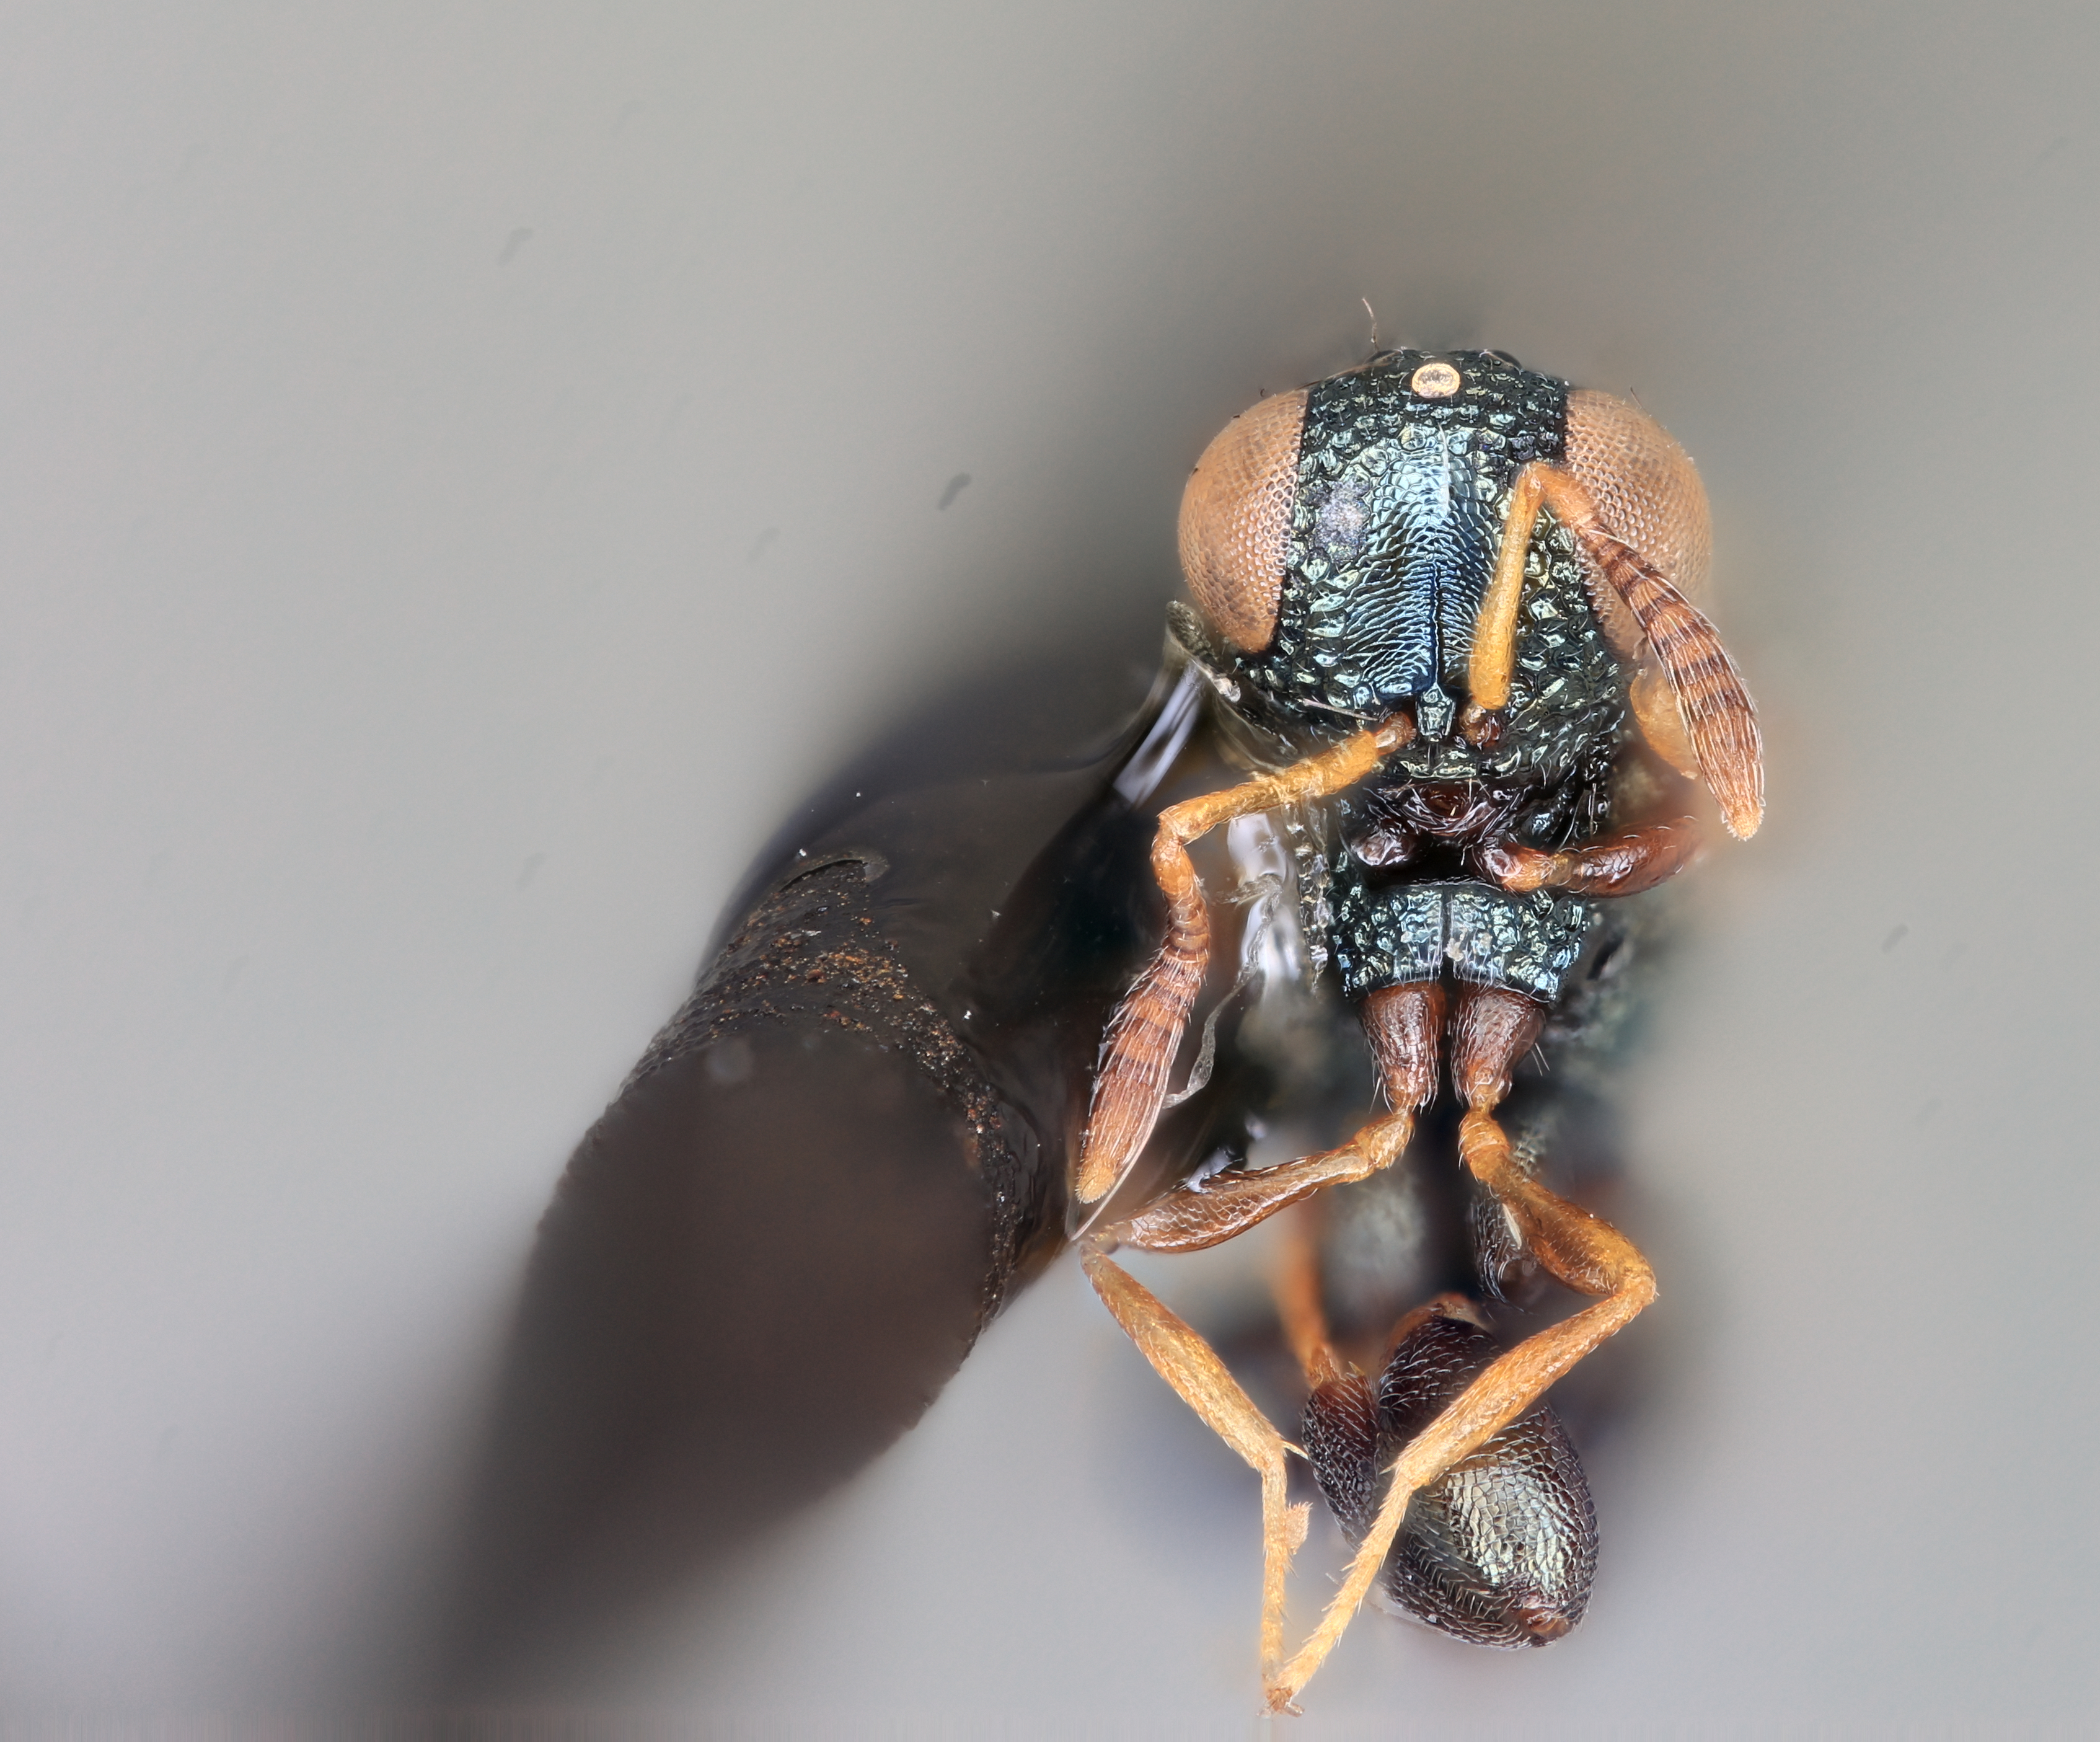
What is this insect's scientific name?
Notaspidium minutum
